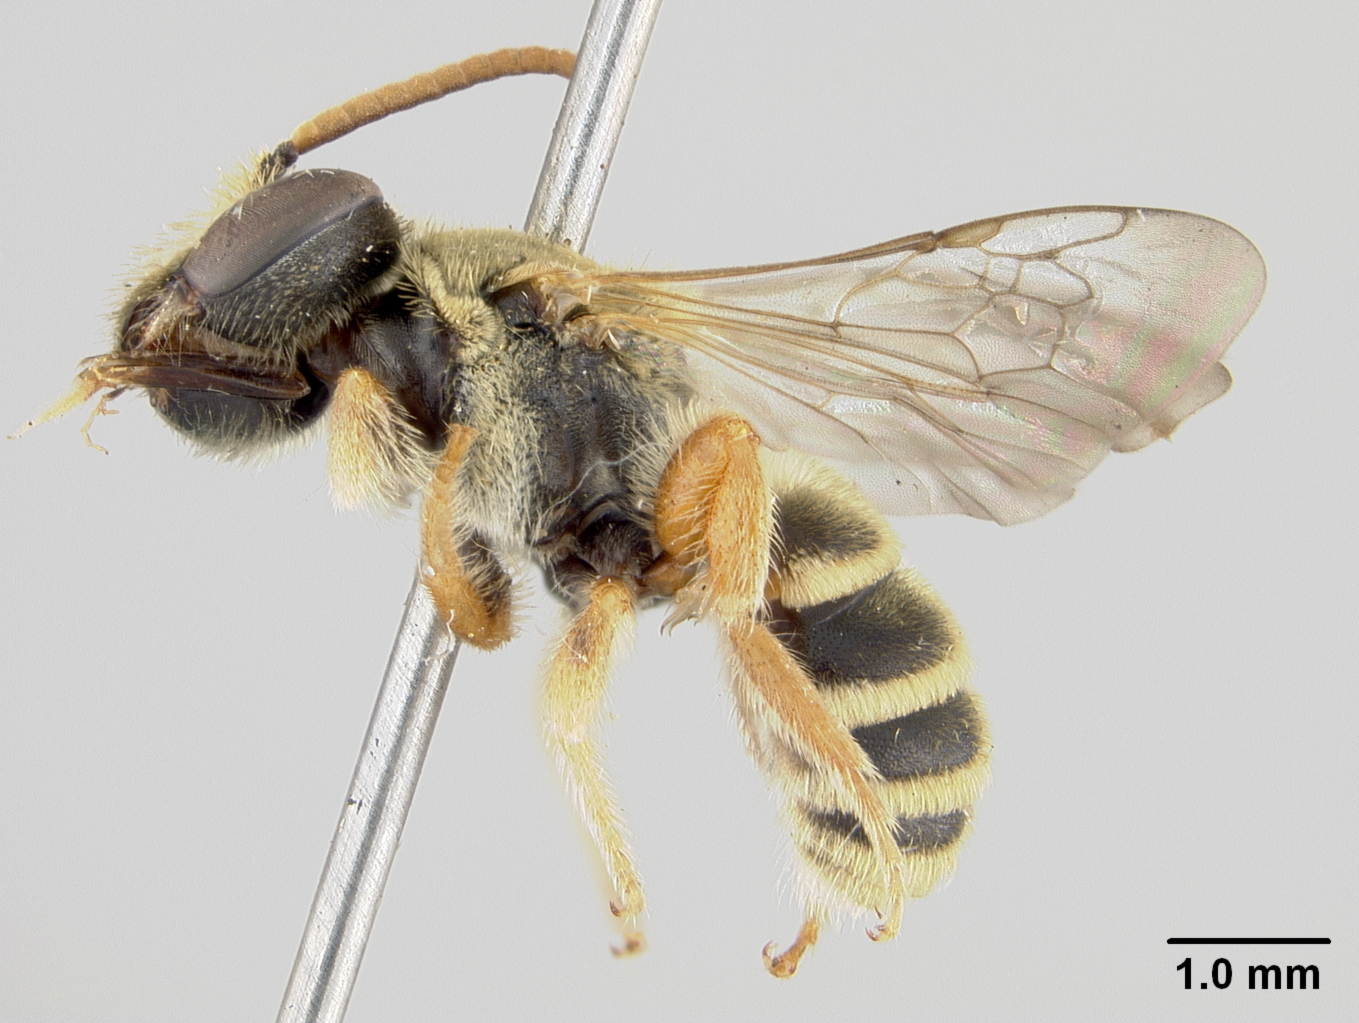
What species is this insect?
Nomia krombeini
